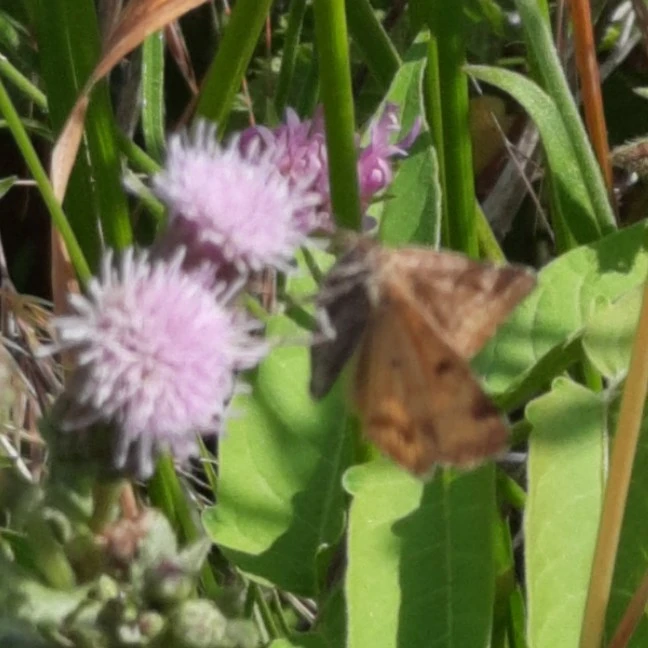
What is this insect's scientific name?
Euclidia glyphica
